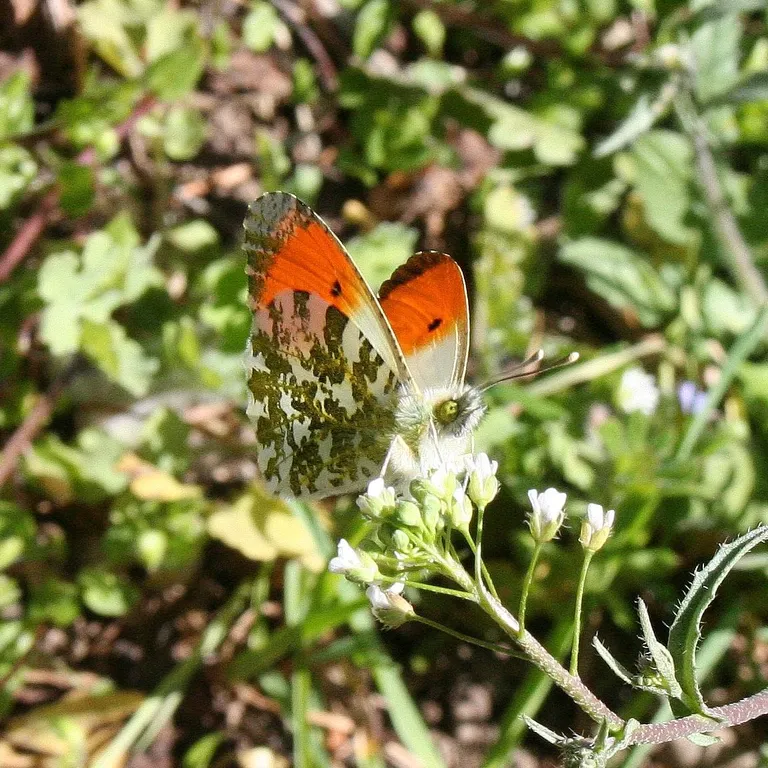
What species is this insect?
Anthocharis cardamines
